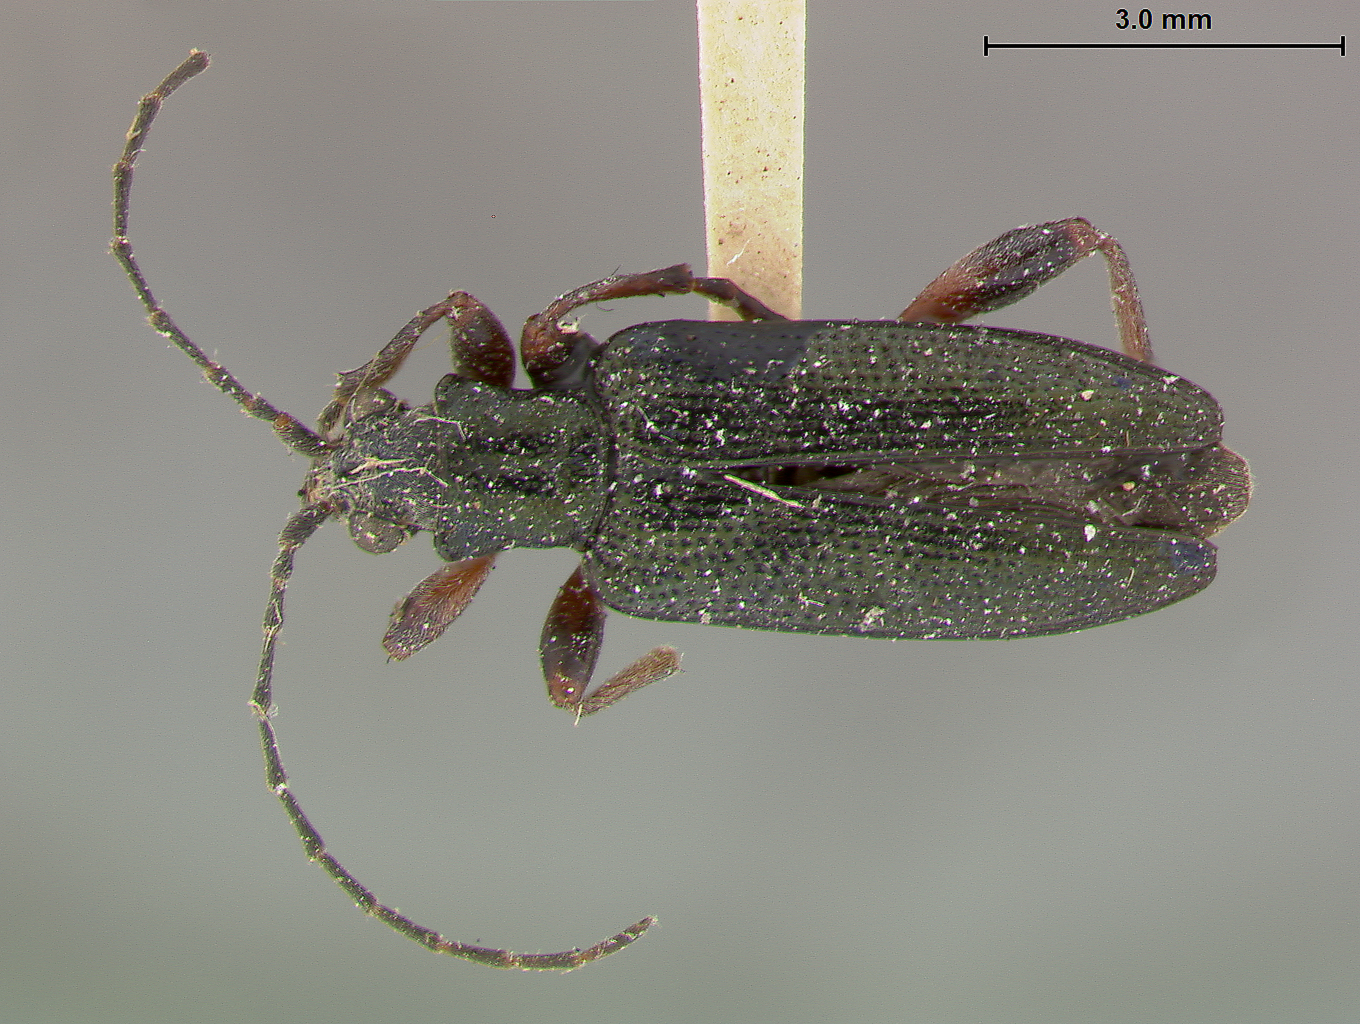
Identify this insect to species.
Donacia glabrata
